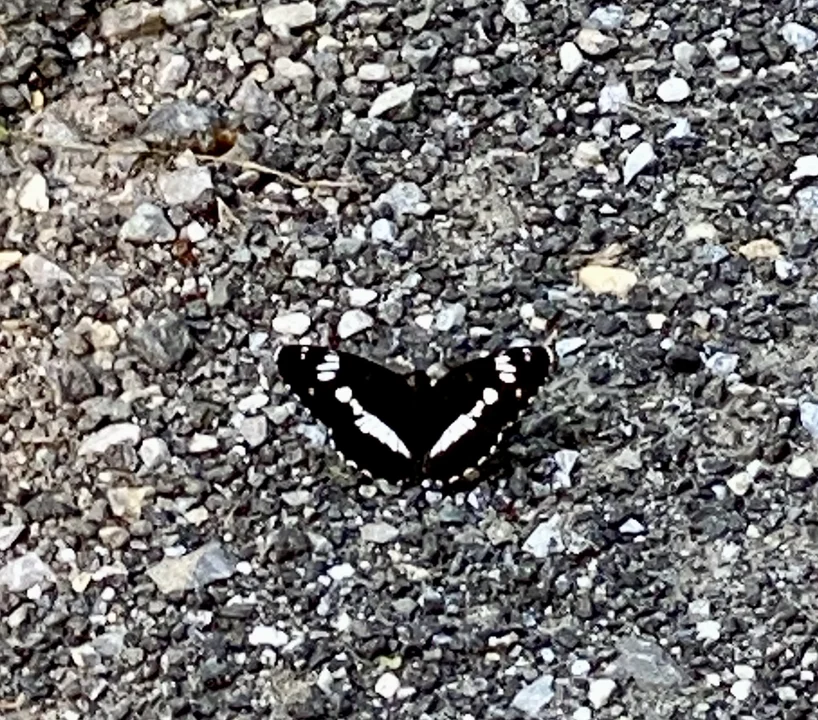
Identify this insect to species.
Limenitis camilla (also Ladoga camilla)
